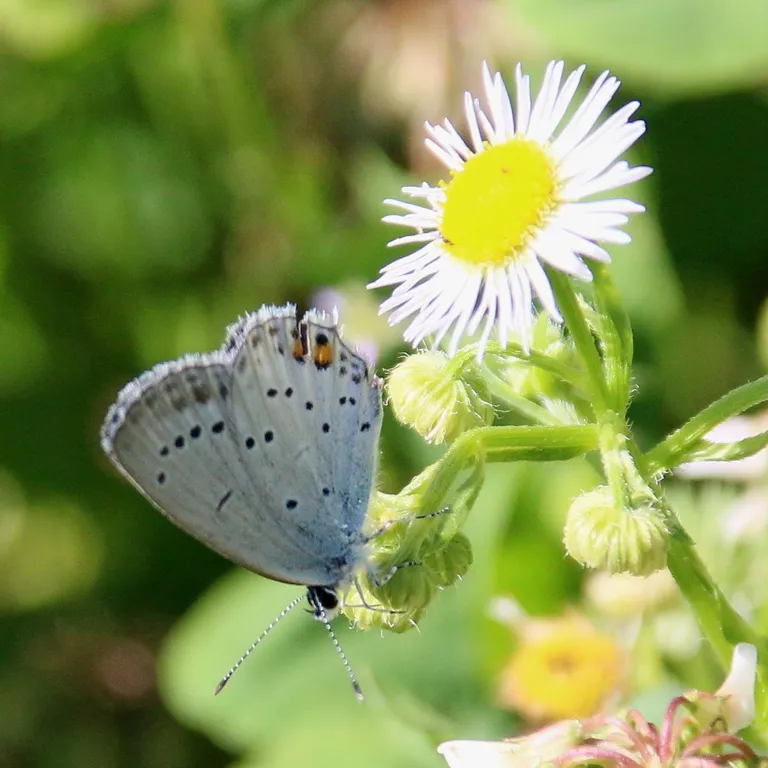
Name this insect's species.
Cupido argiades (also Elkalyce argiades)
